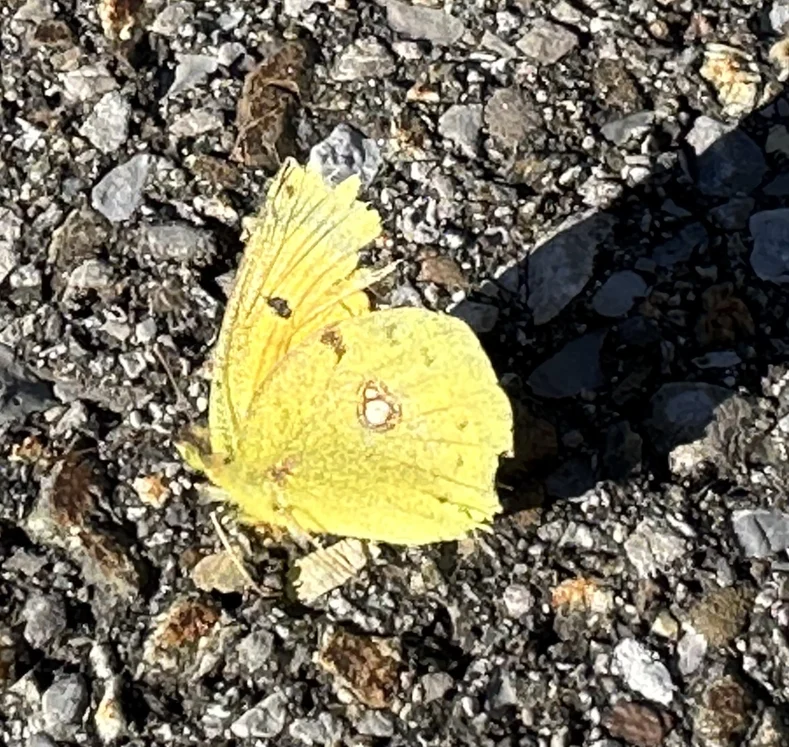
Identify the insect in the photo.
Colias croceus
